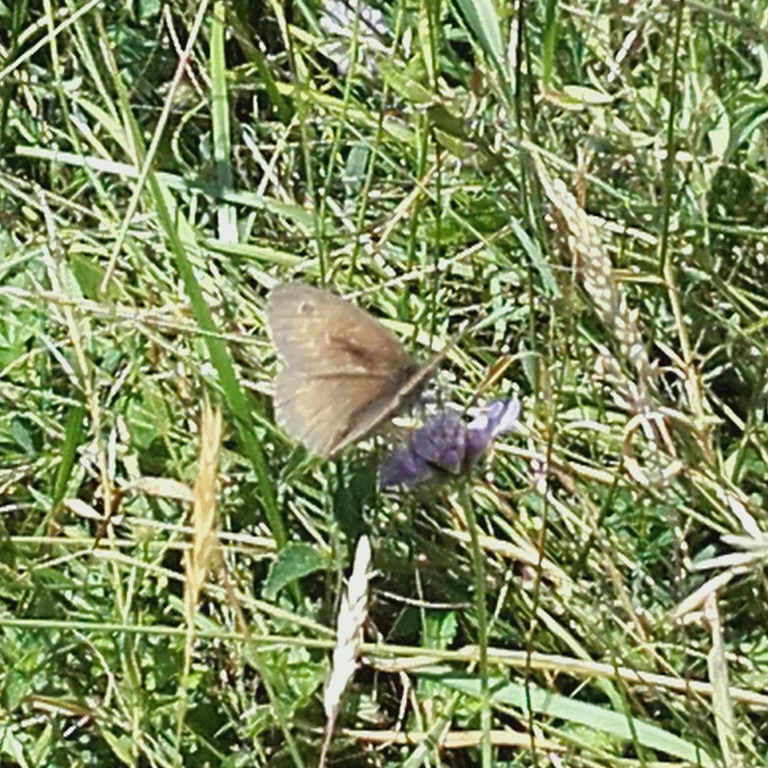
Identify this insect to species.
Maniola jurtina
